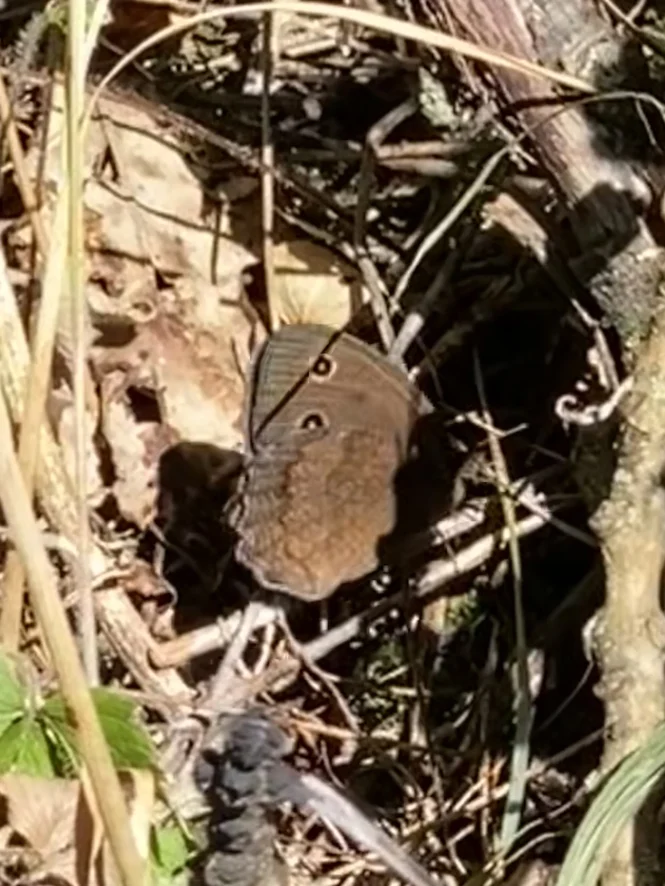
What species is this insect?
Minois dryas
